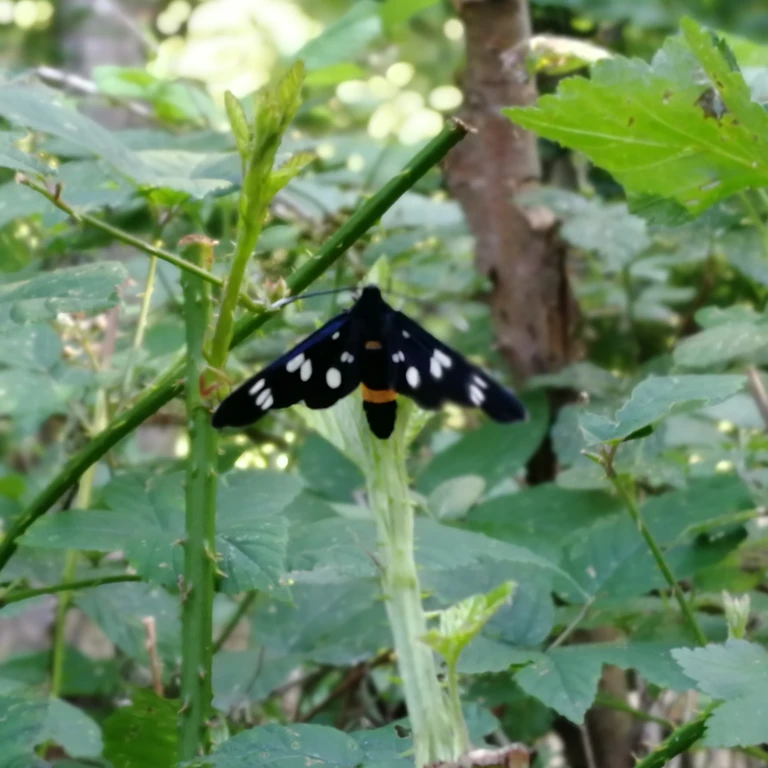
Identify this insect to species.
Amata phegea
